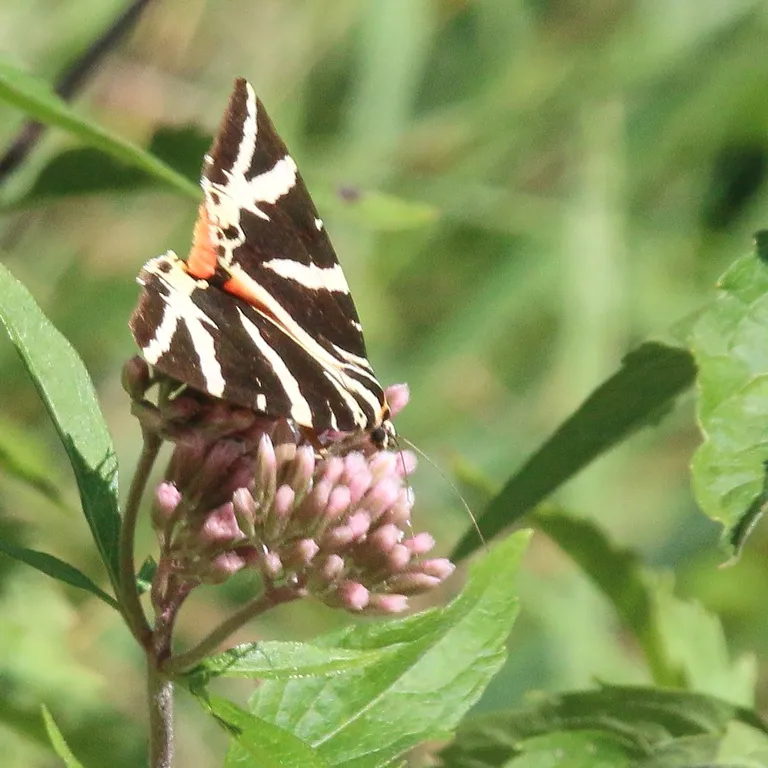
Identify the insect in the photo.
Euplagia quadripunctaria
